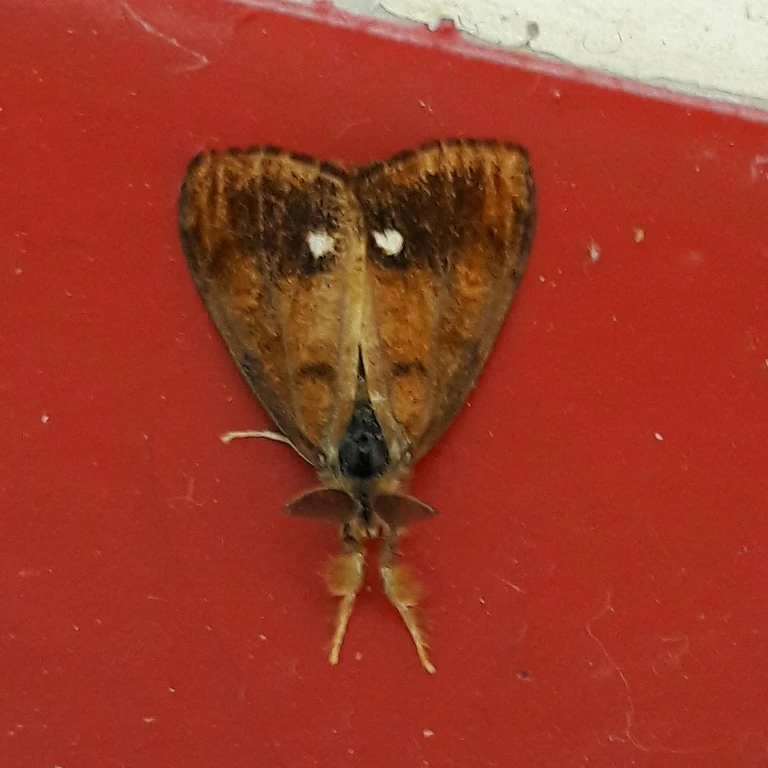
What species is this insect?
Orgyia antiqua
